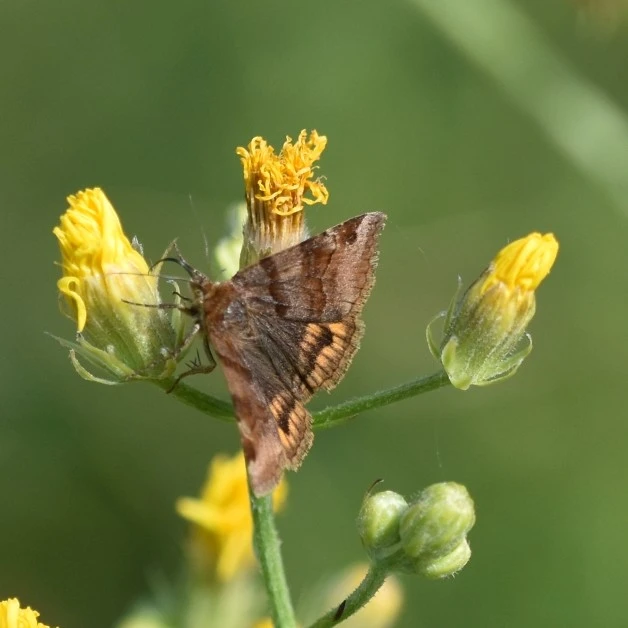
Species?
Euclidia glyphica
